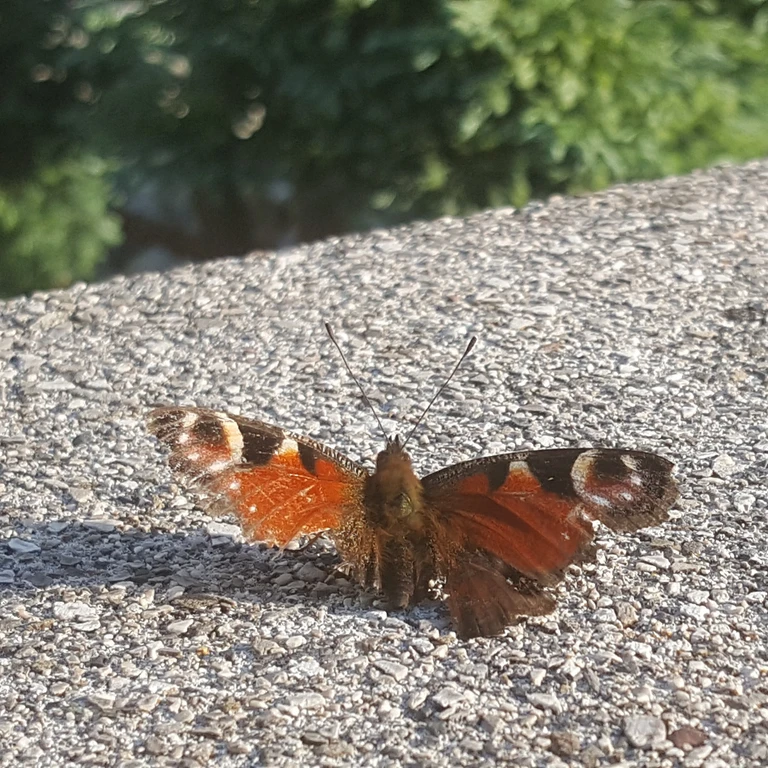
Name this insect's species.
Aglais io
